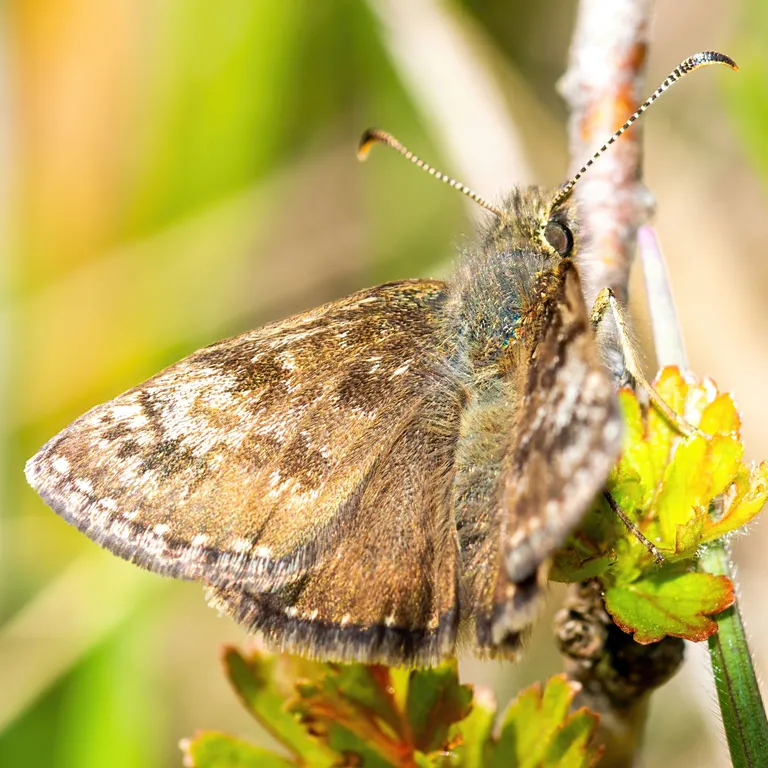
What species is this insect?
Erynnis tages
